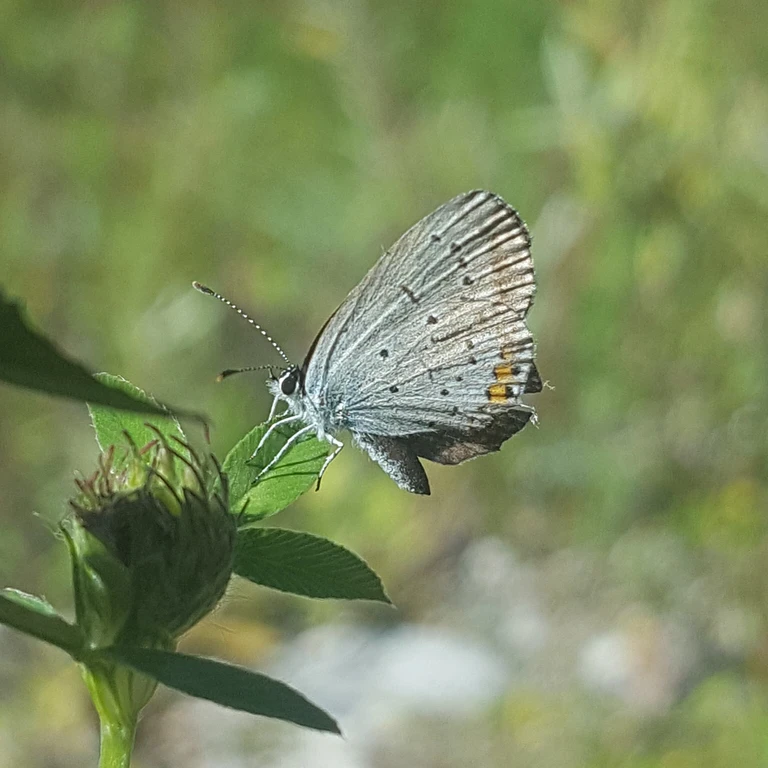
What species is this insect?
Cupido argiades (also Elkalyce argiades)
